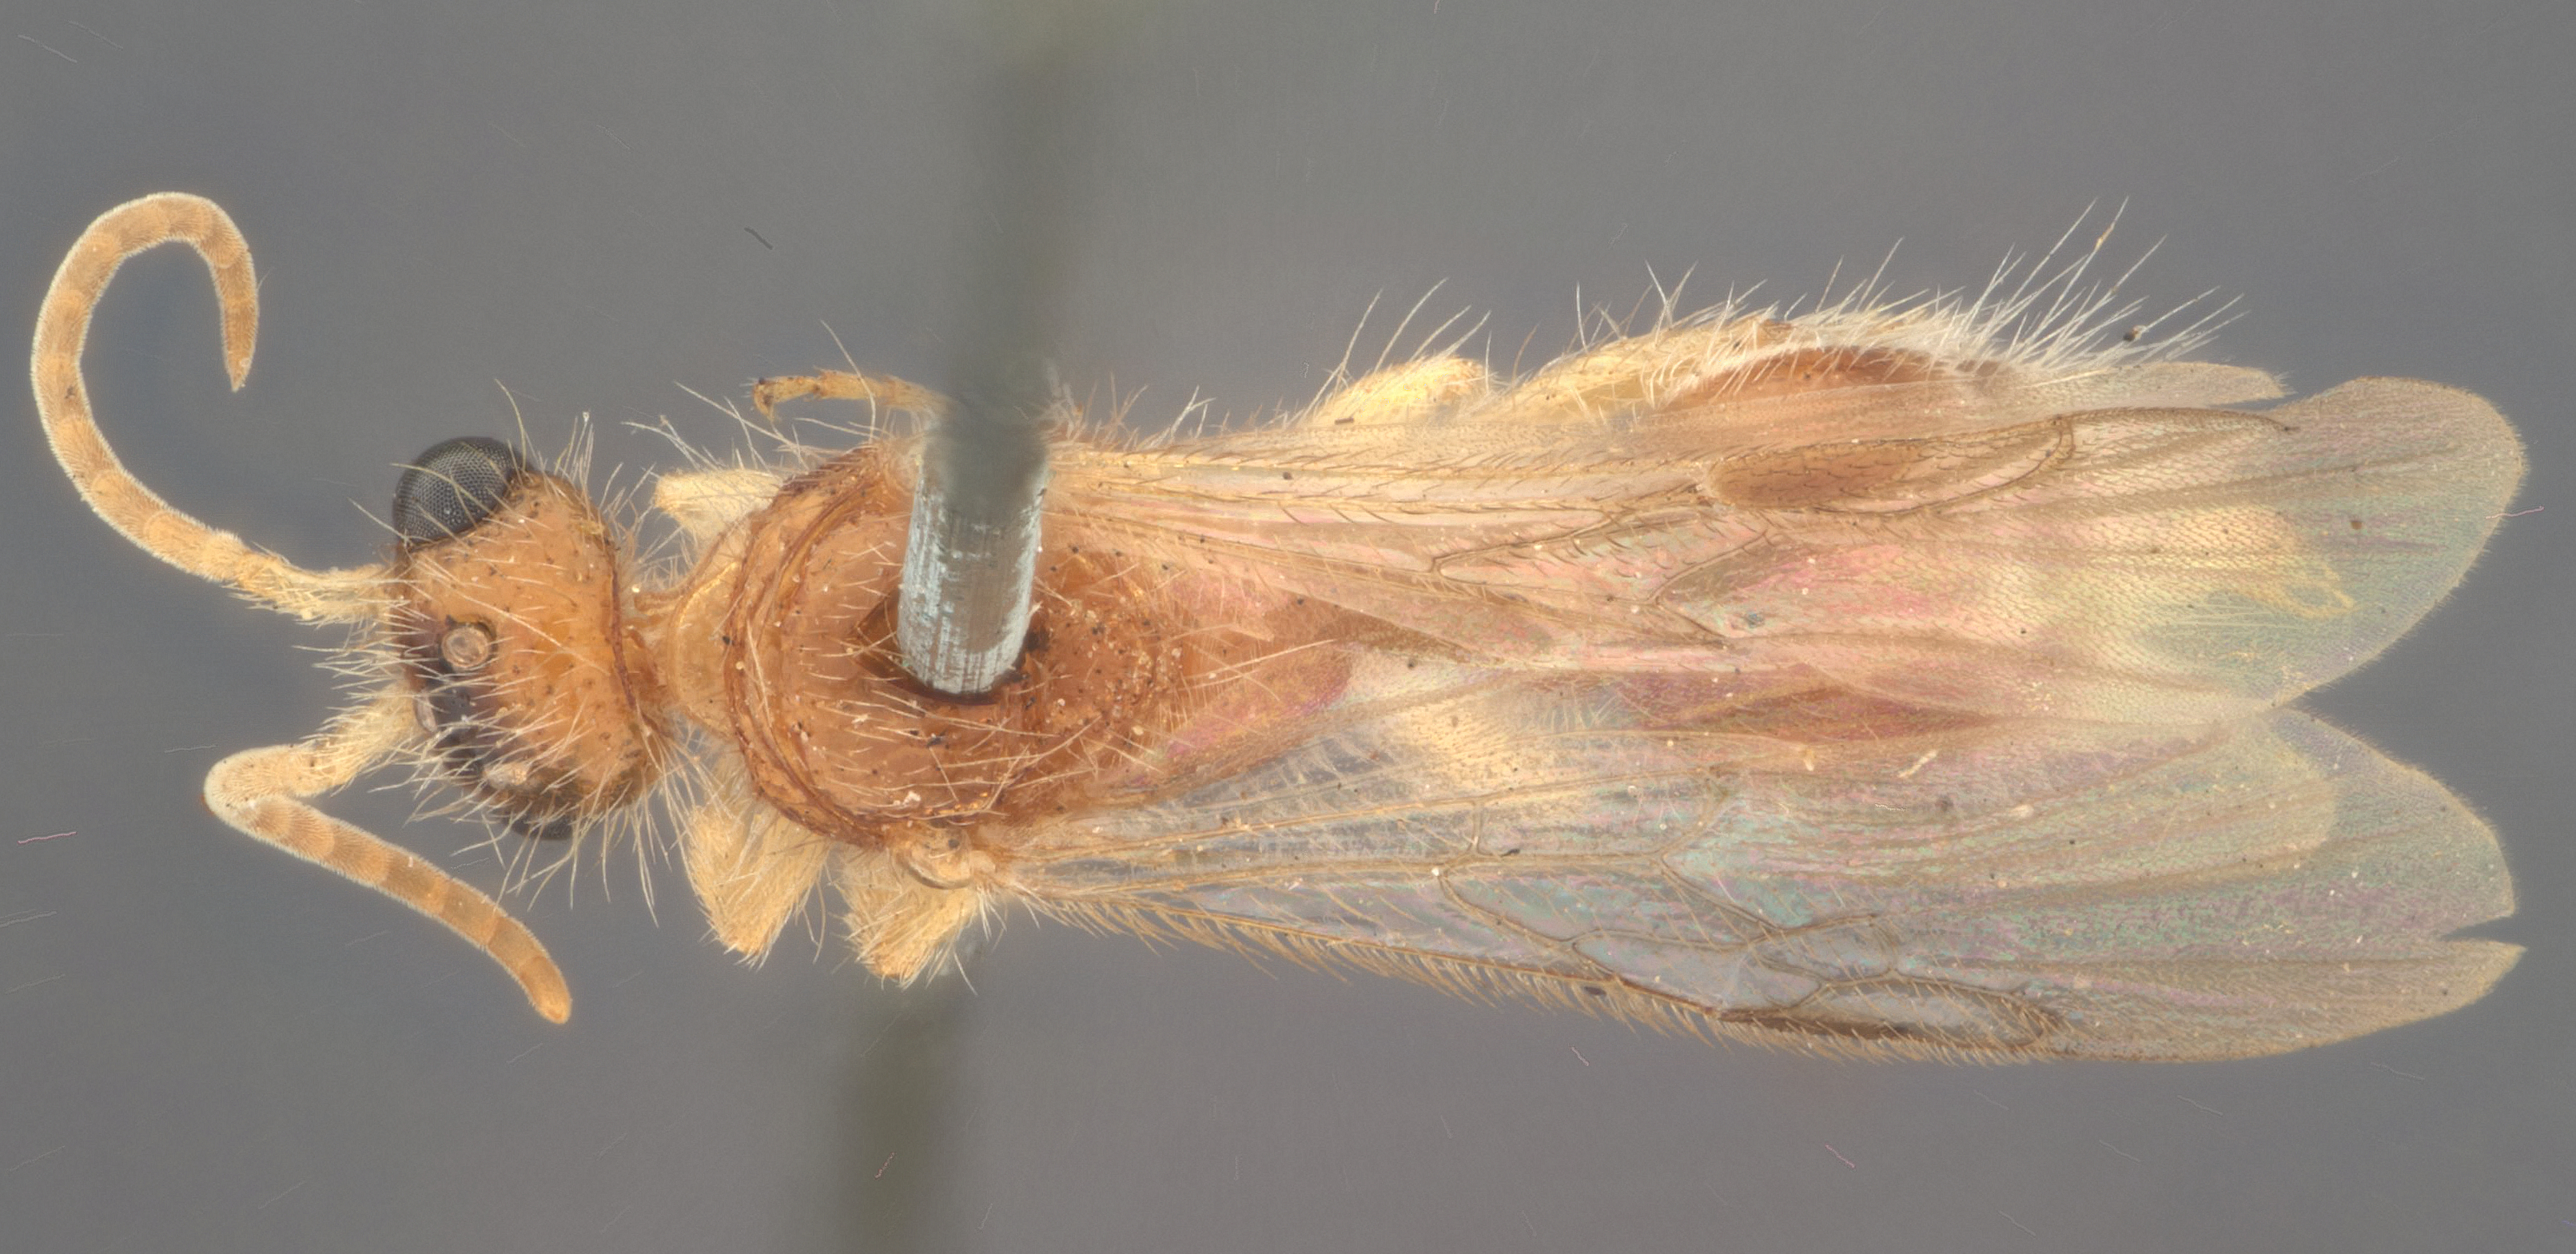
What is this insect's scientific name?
Mutilla grata
